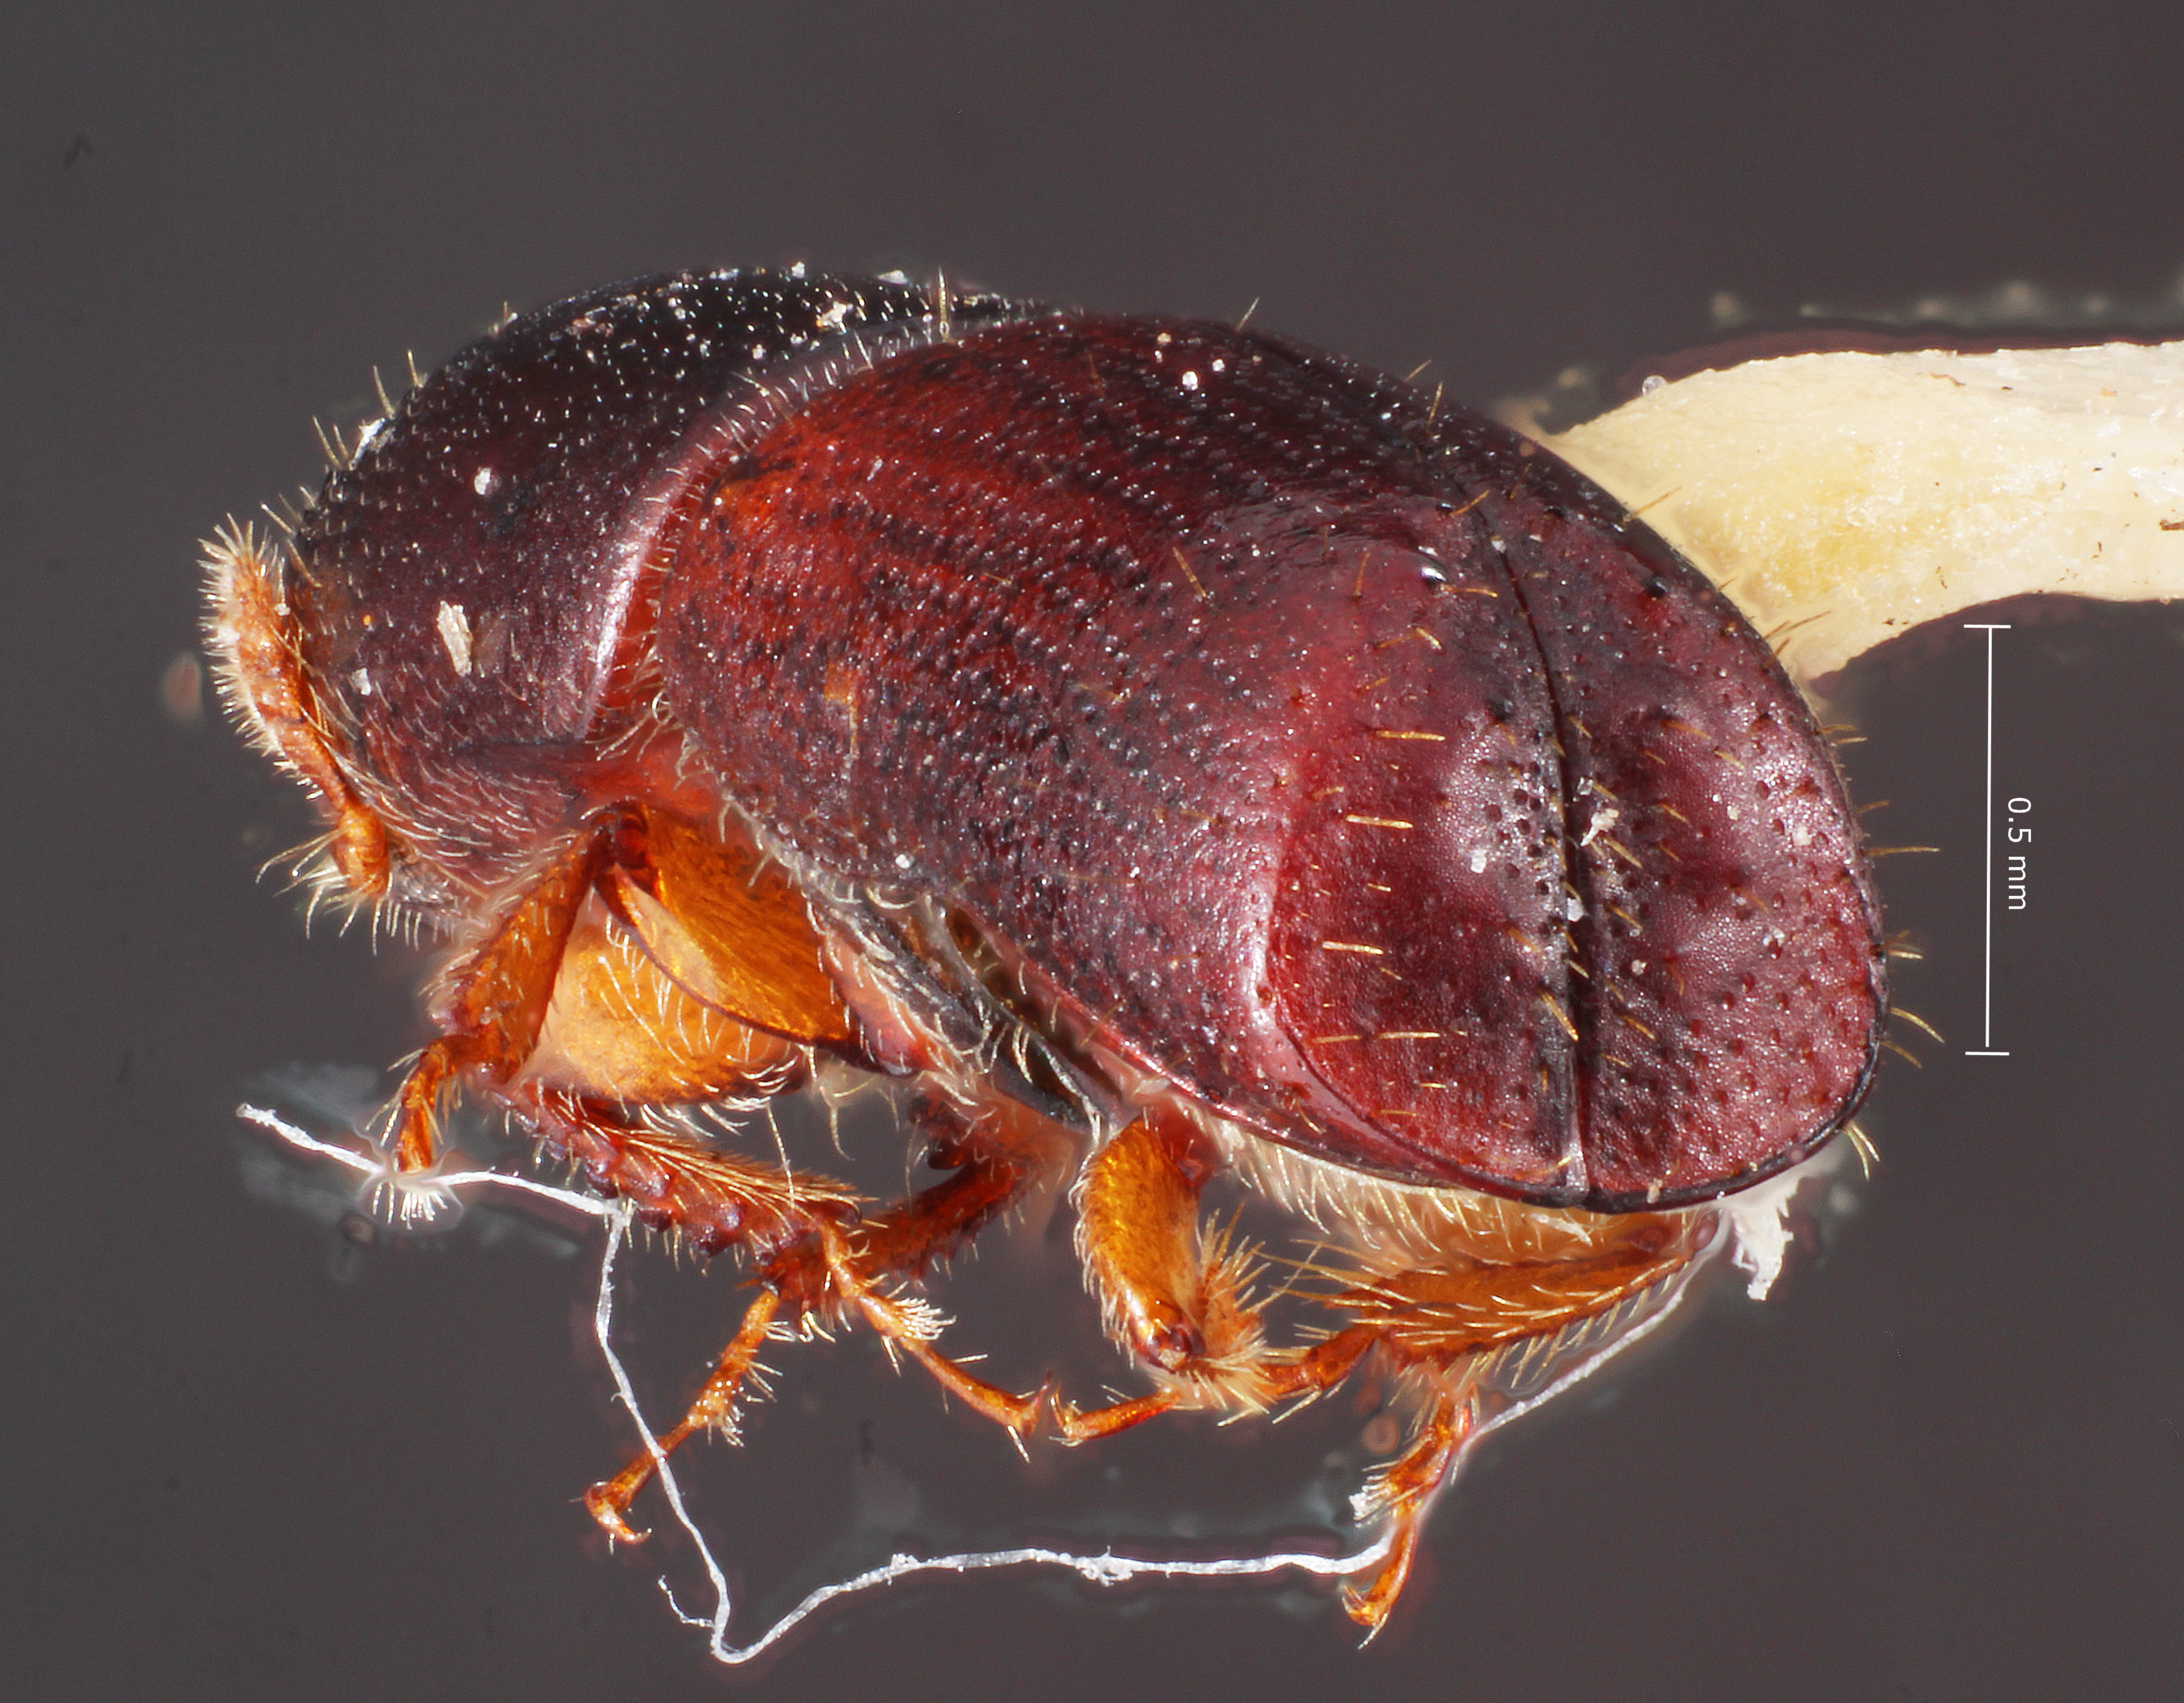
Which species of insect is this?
Monarthrum bicavum
